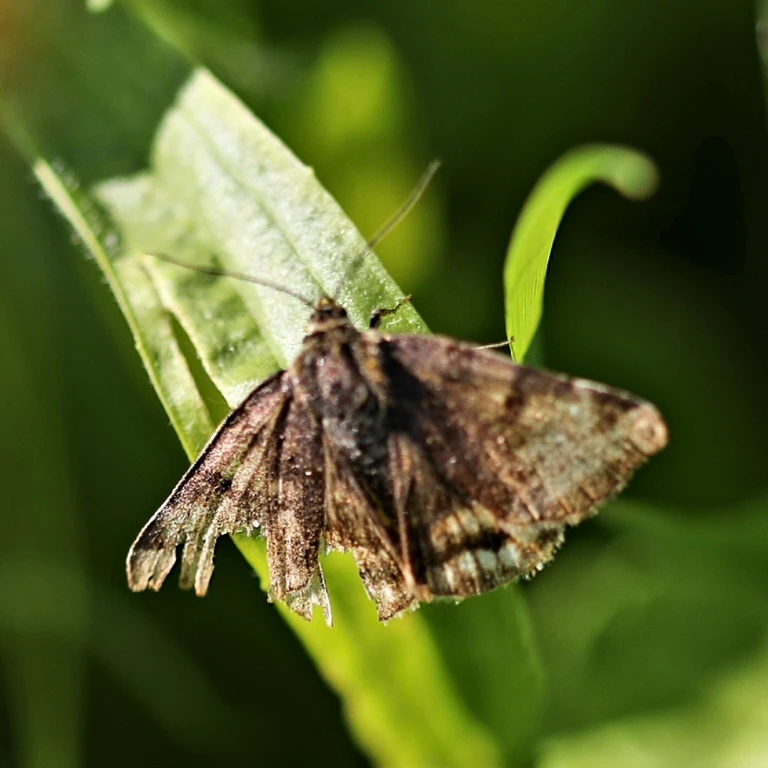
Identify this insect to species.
Euclidia glyphica
